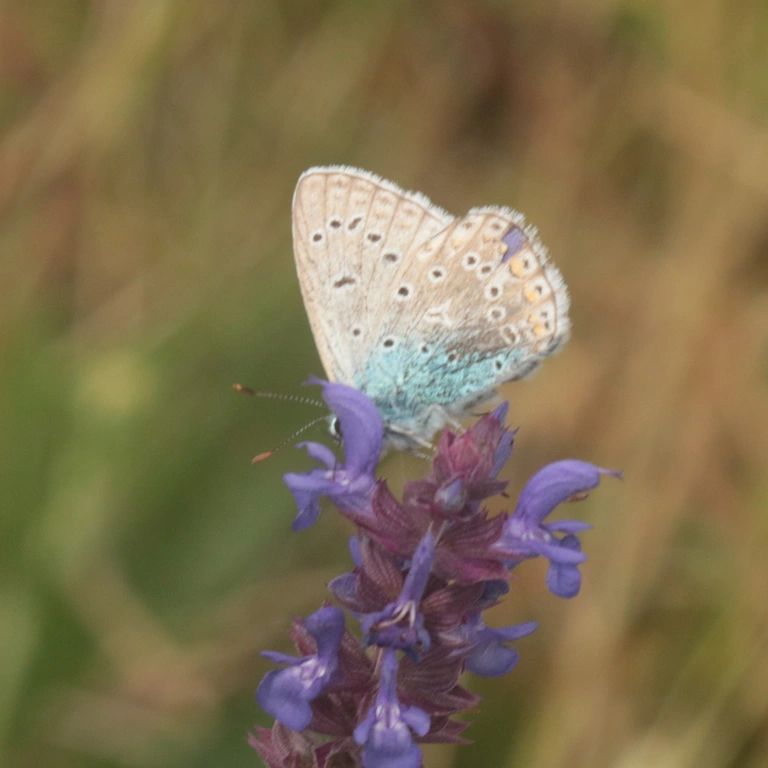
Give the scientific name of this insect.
Polyommatus icarus
